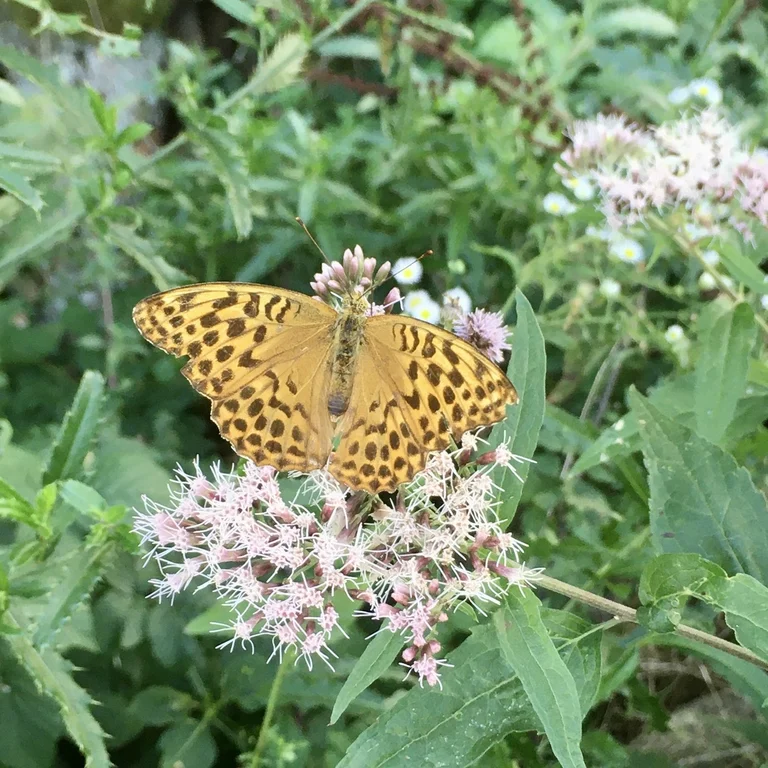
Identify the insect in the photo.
Argynnis paphia
